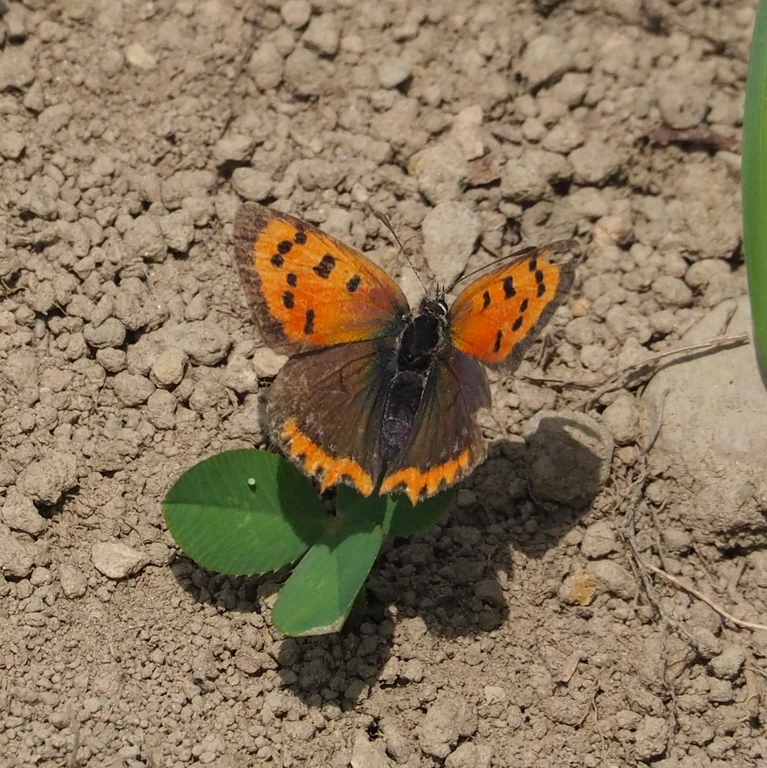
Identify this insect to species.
Lycaena phlaeas
